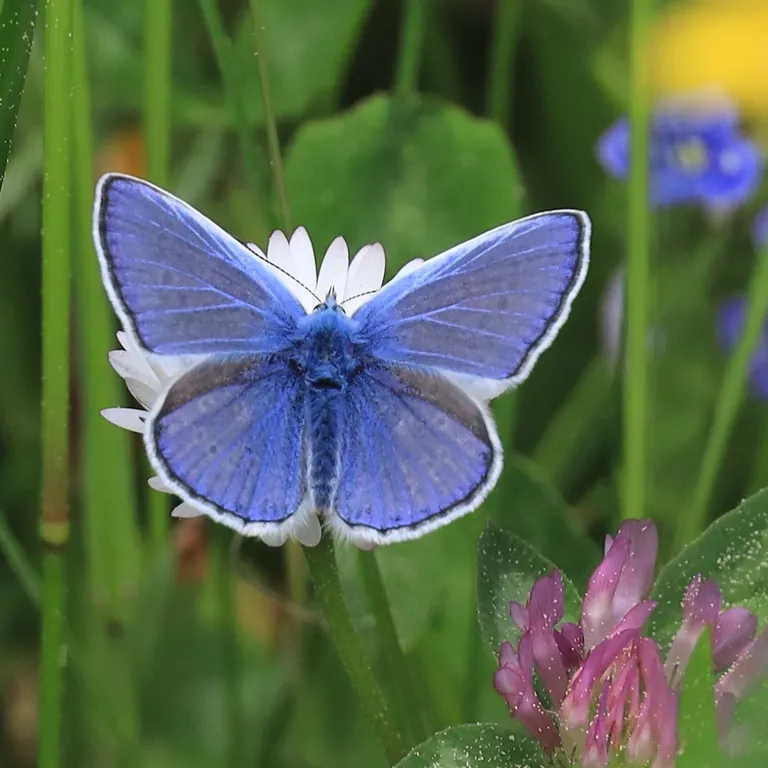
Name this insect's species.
Polyommatus icarus
